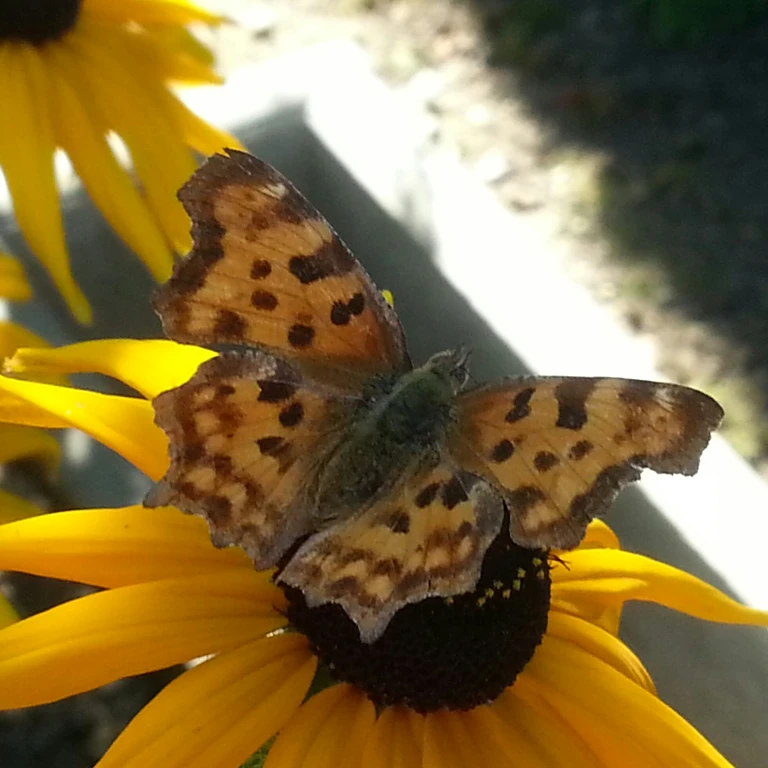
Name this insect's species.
Polygonia c-album
